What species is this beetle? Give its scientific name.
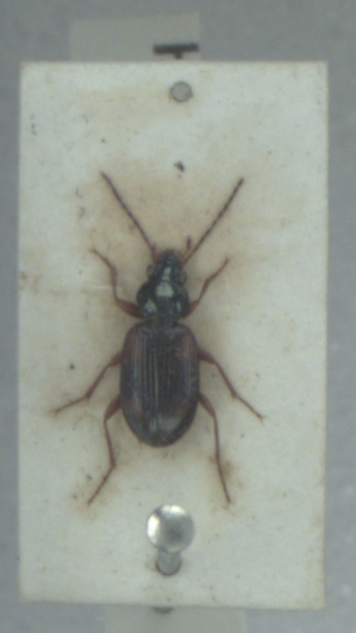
Bembidion tetracolum
